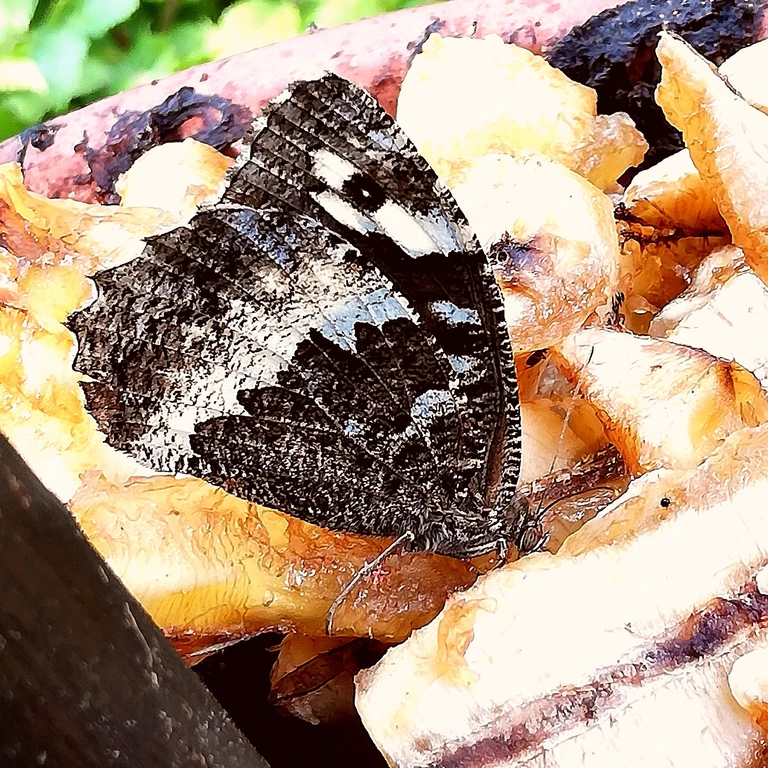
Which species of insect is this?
Brintesia circe
